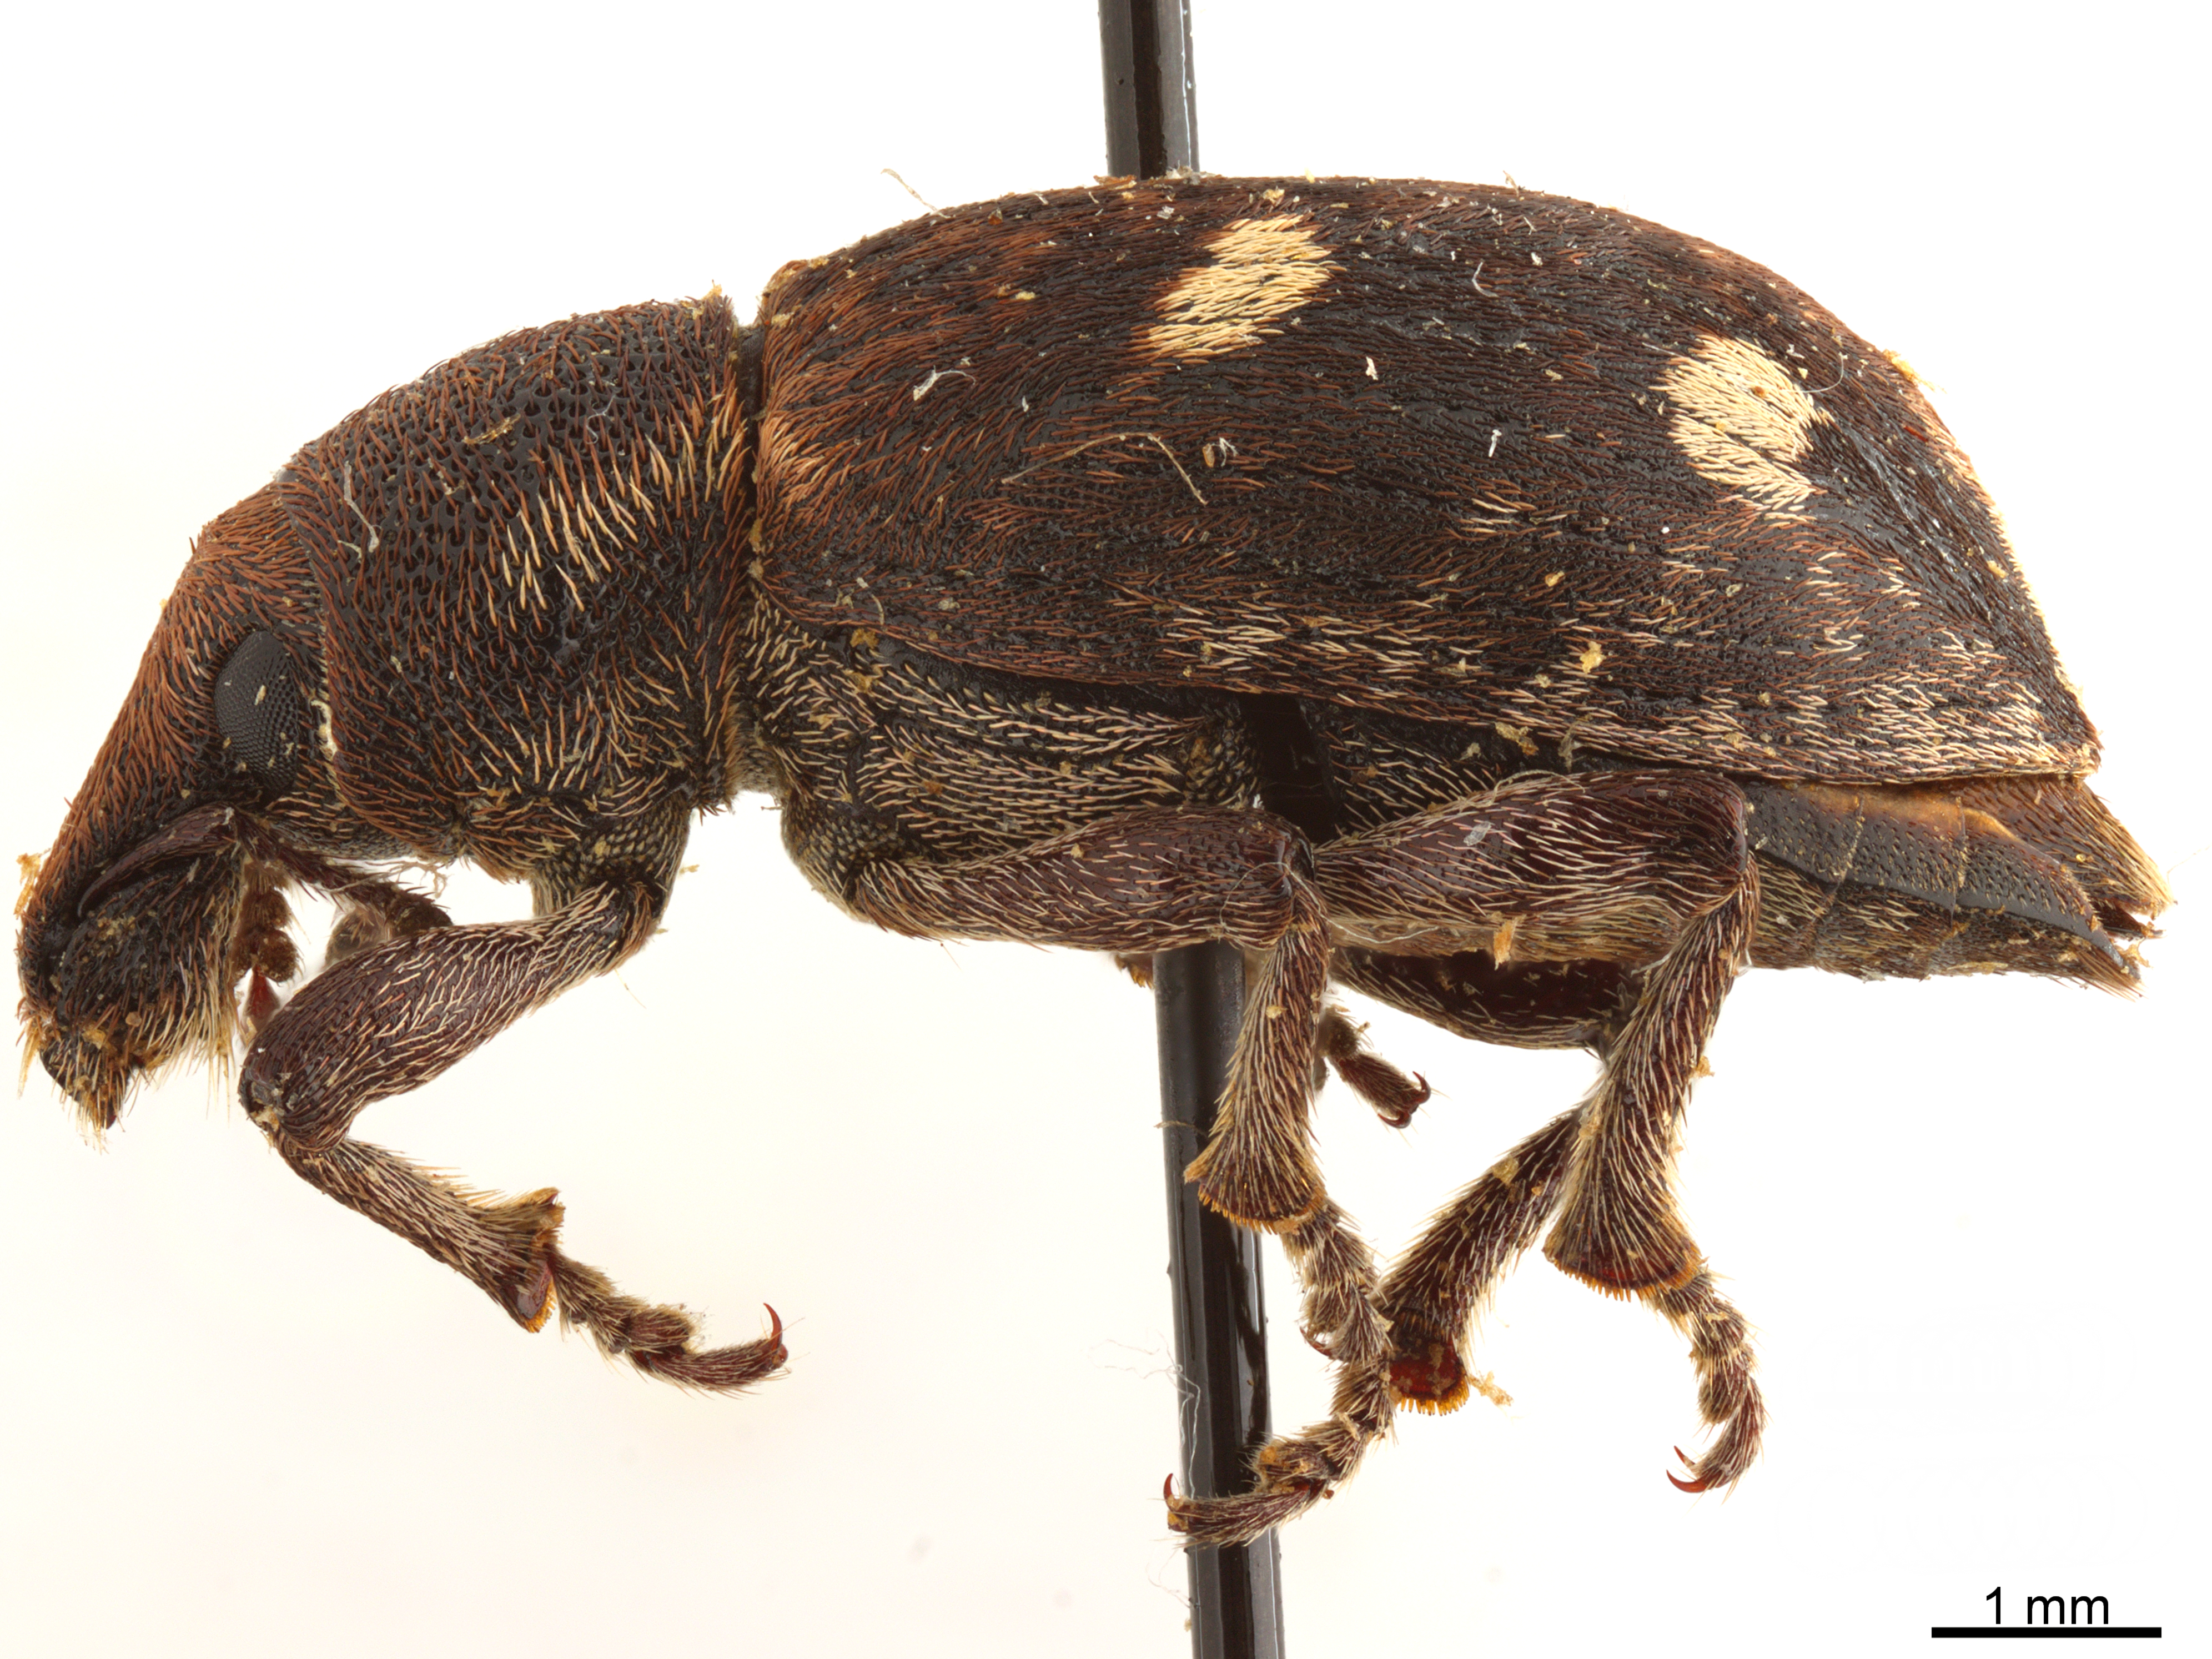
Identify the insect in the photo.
Trichalophus rudis
